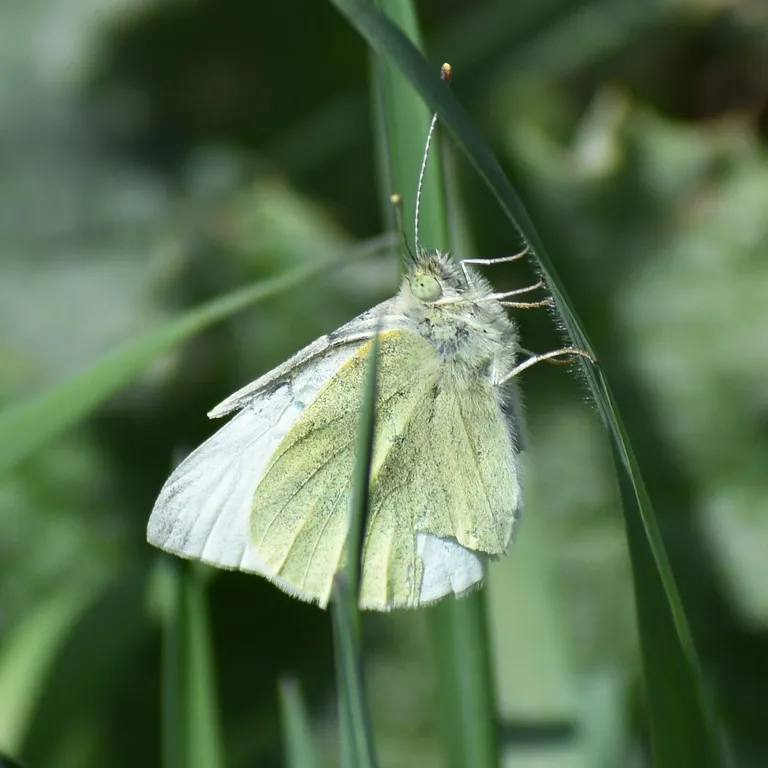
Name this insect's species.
Pieris rapae
